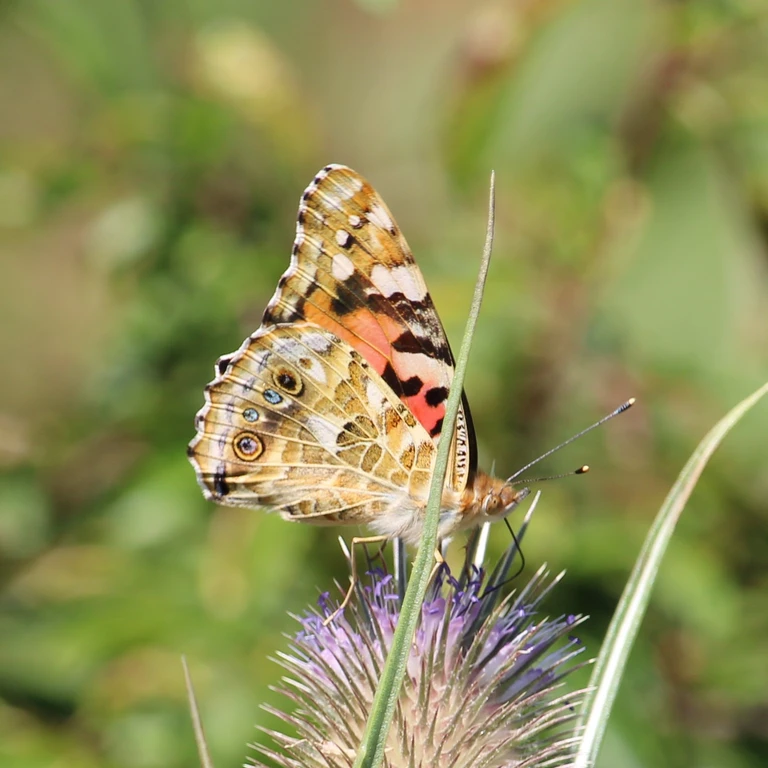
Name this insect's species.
Vanessa cardui
